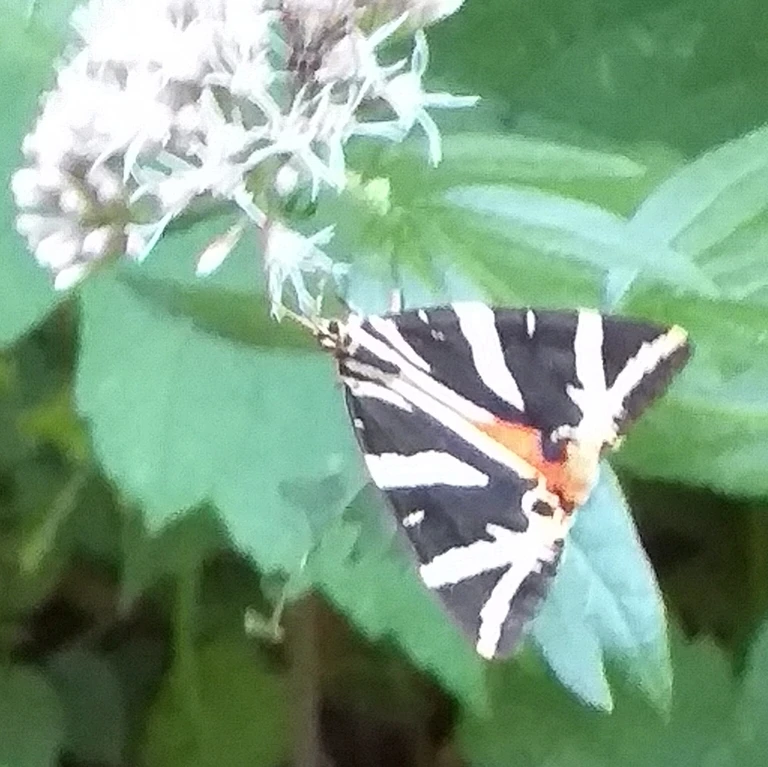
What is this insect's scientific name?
Euplagia quadripunctaria
